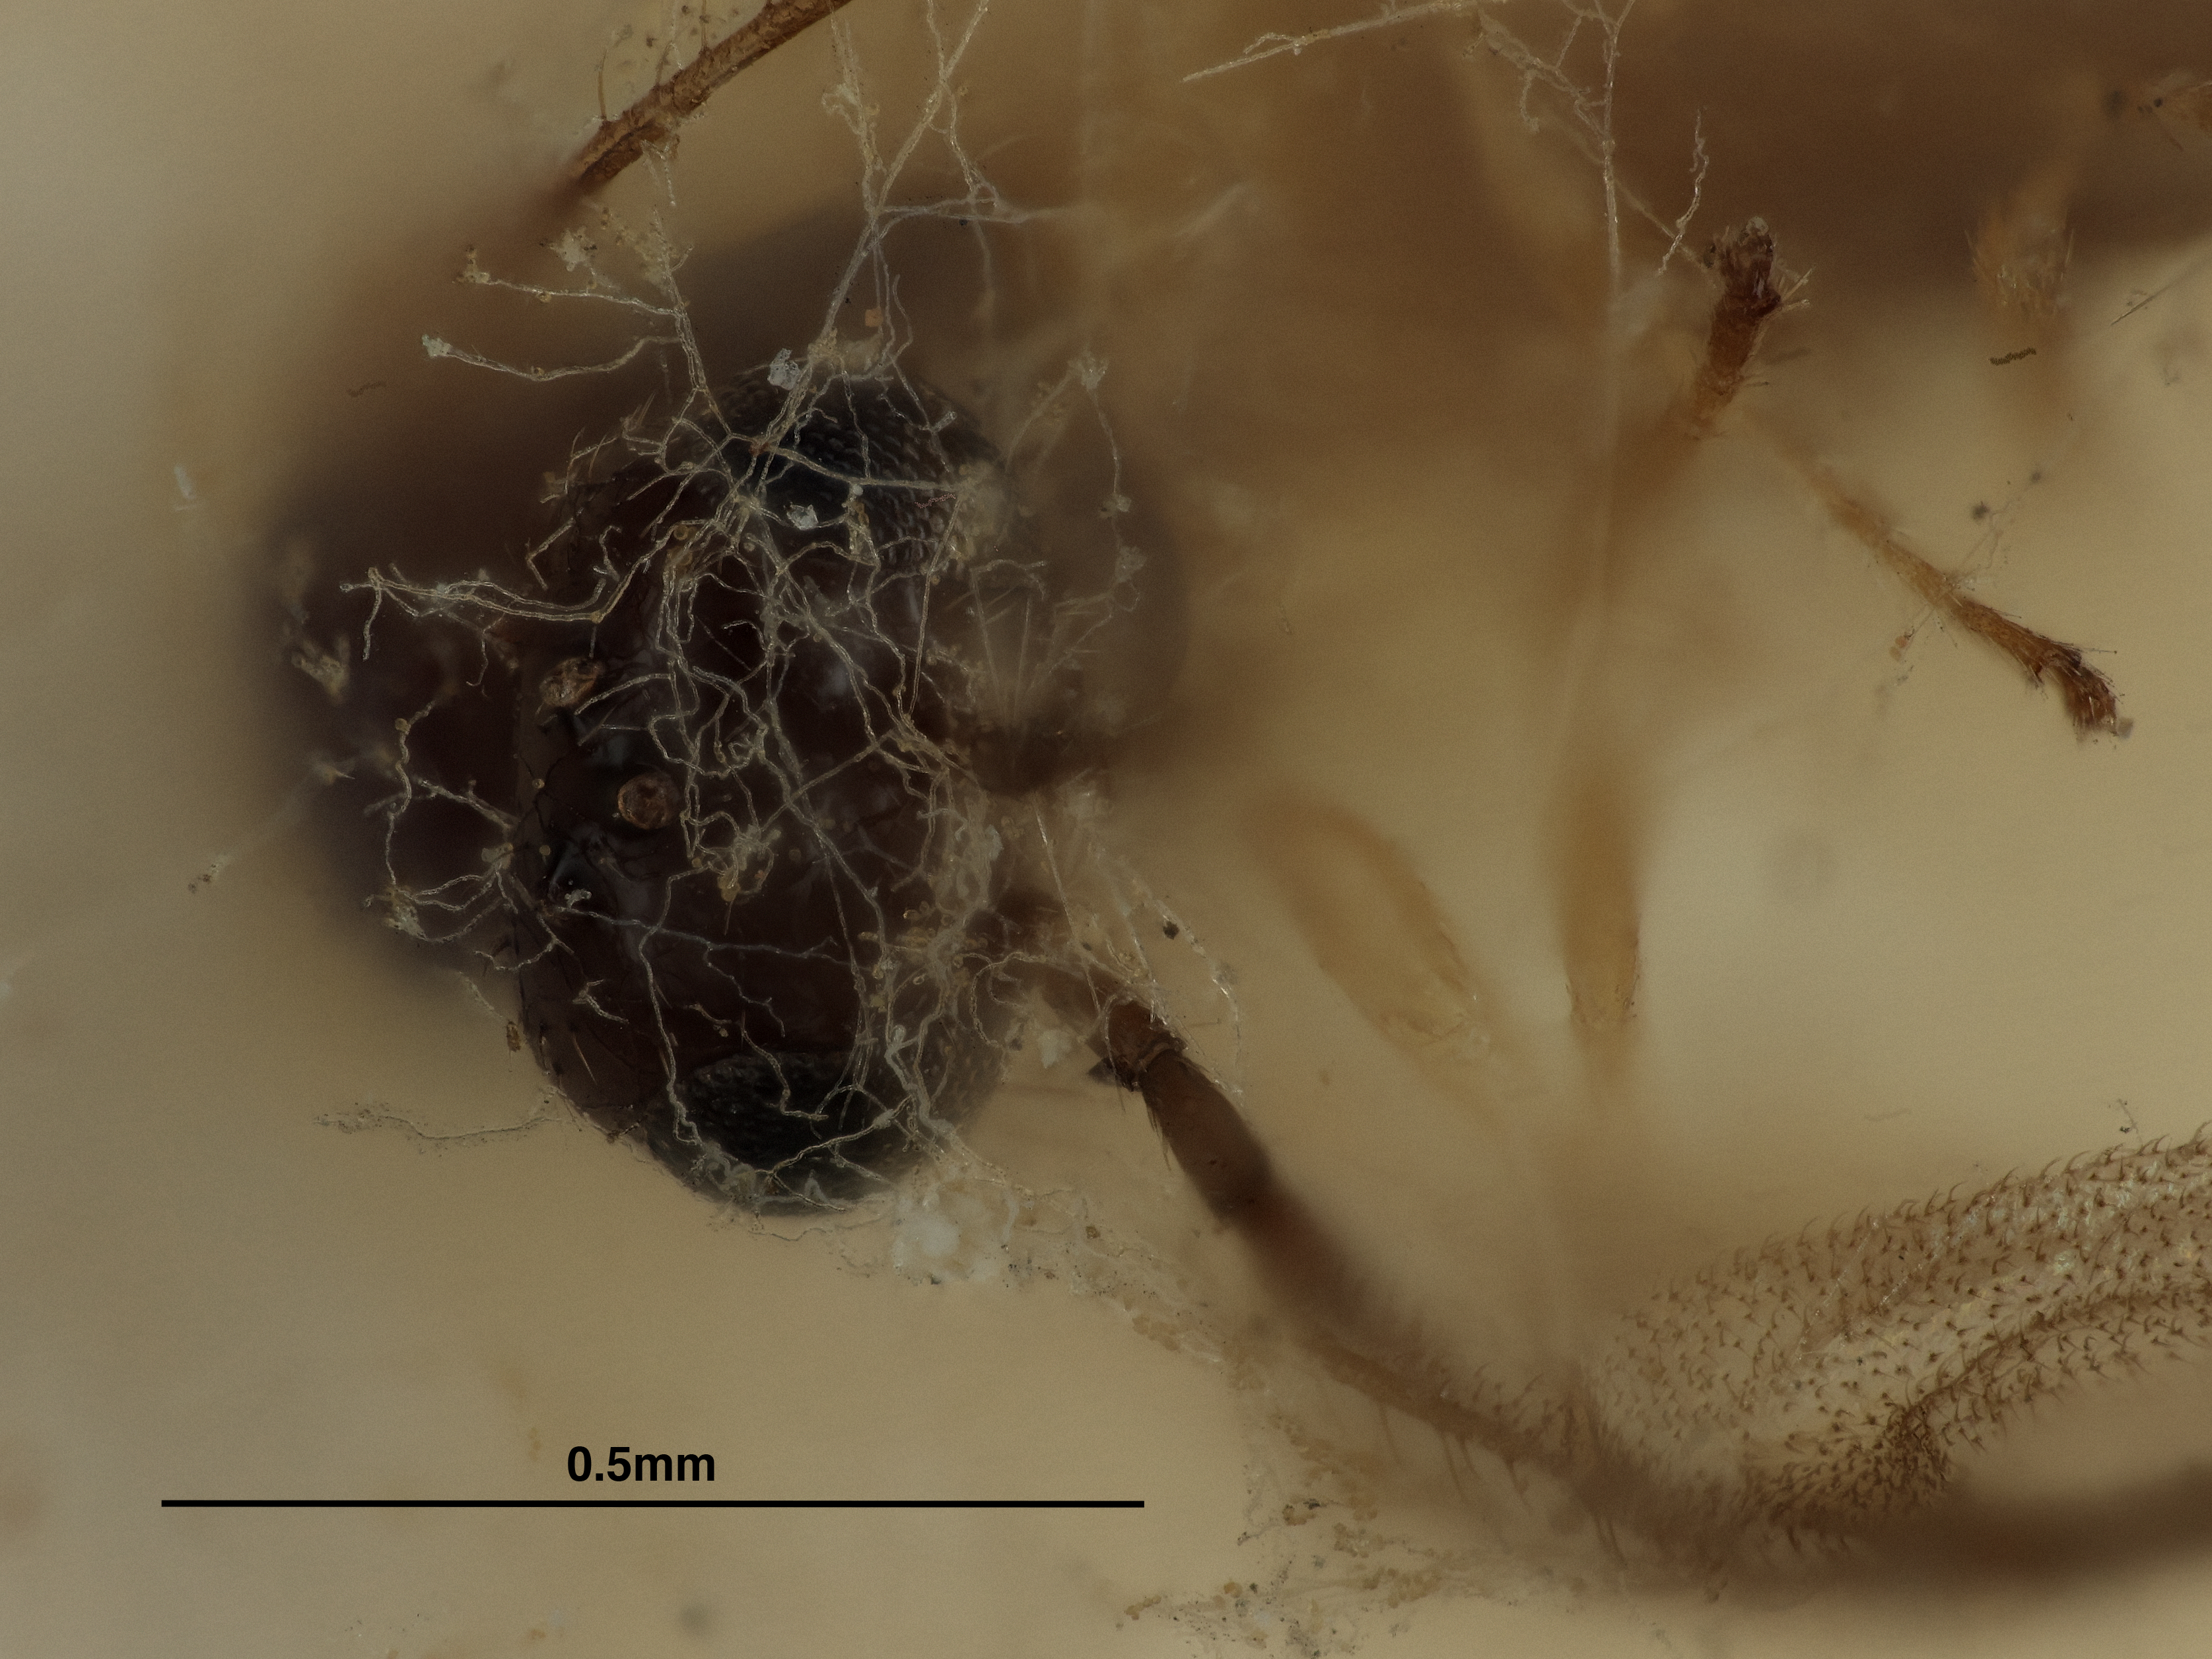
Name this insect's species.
Trioxys populicaulis
